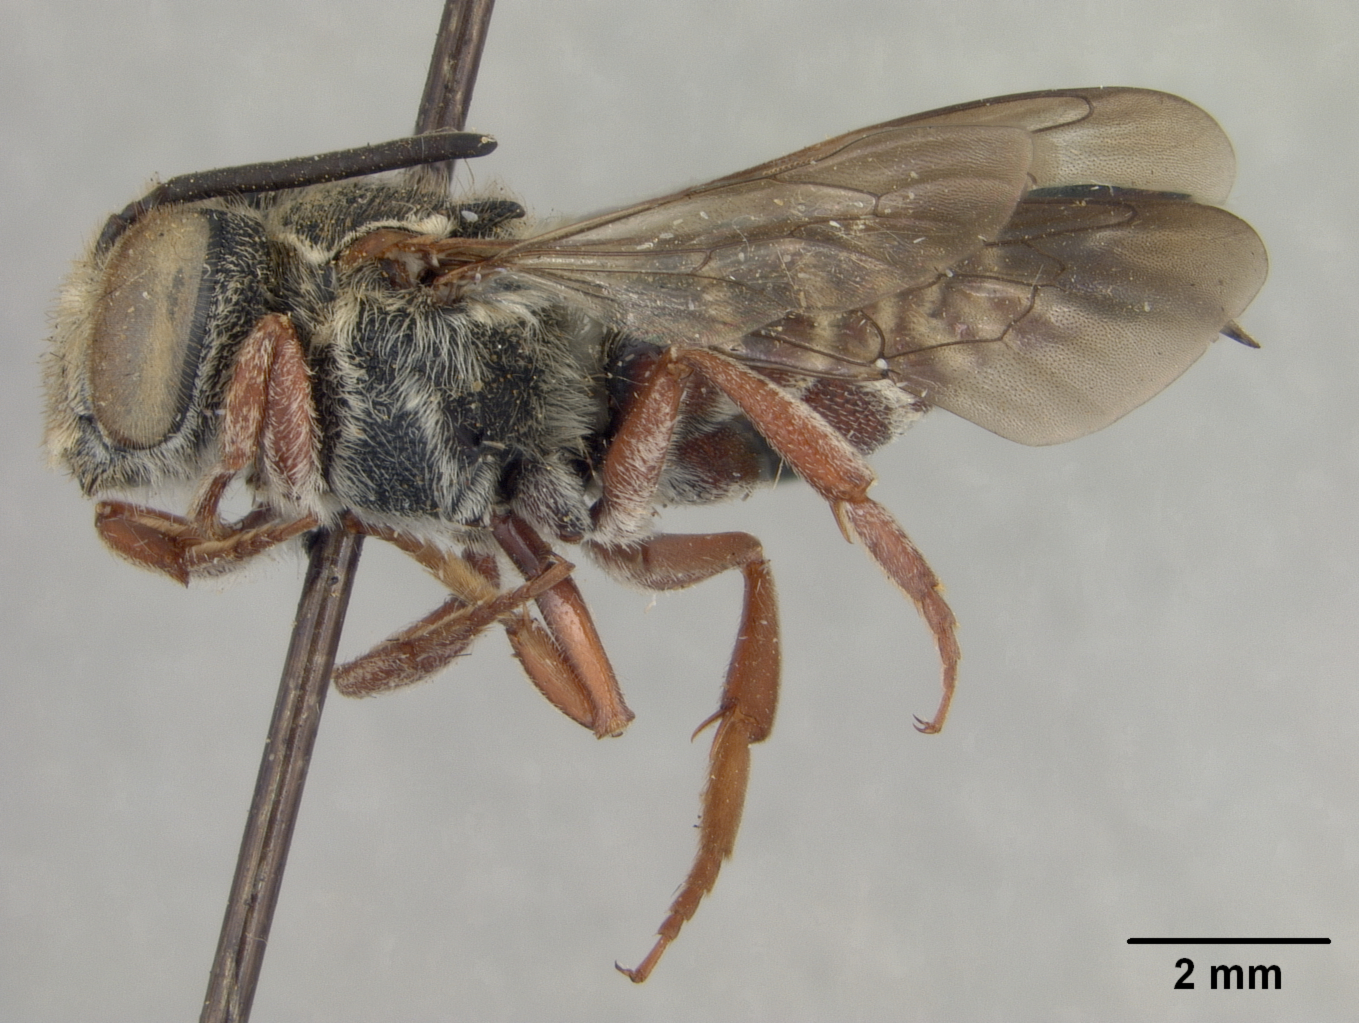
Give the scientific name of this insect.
Coelioxys pratti
